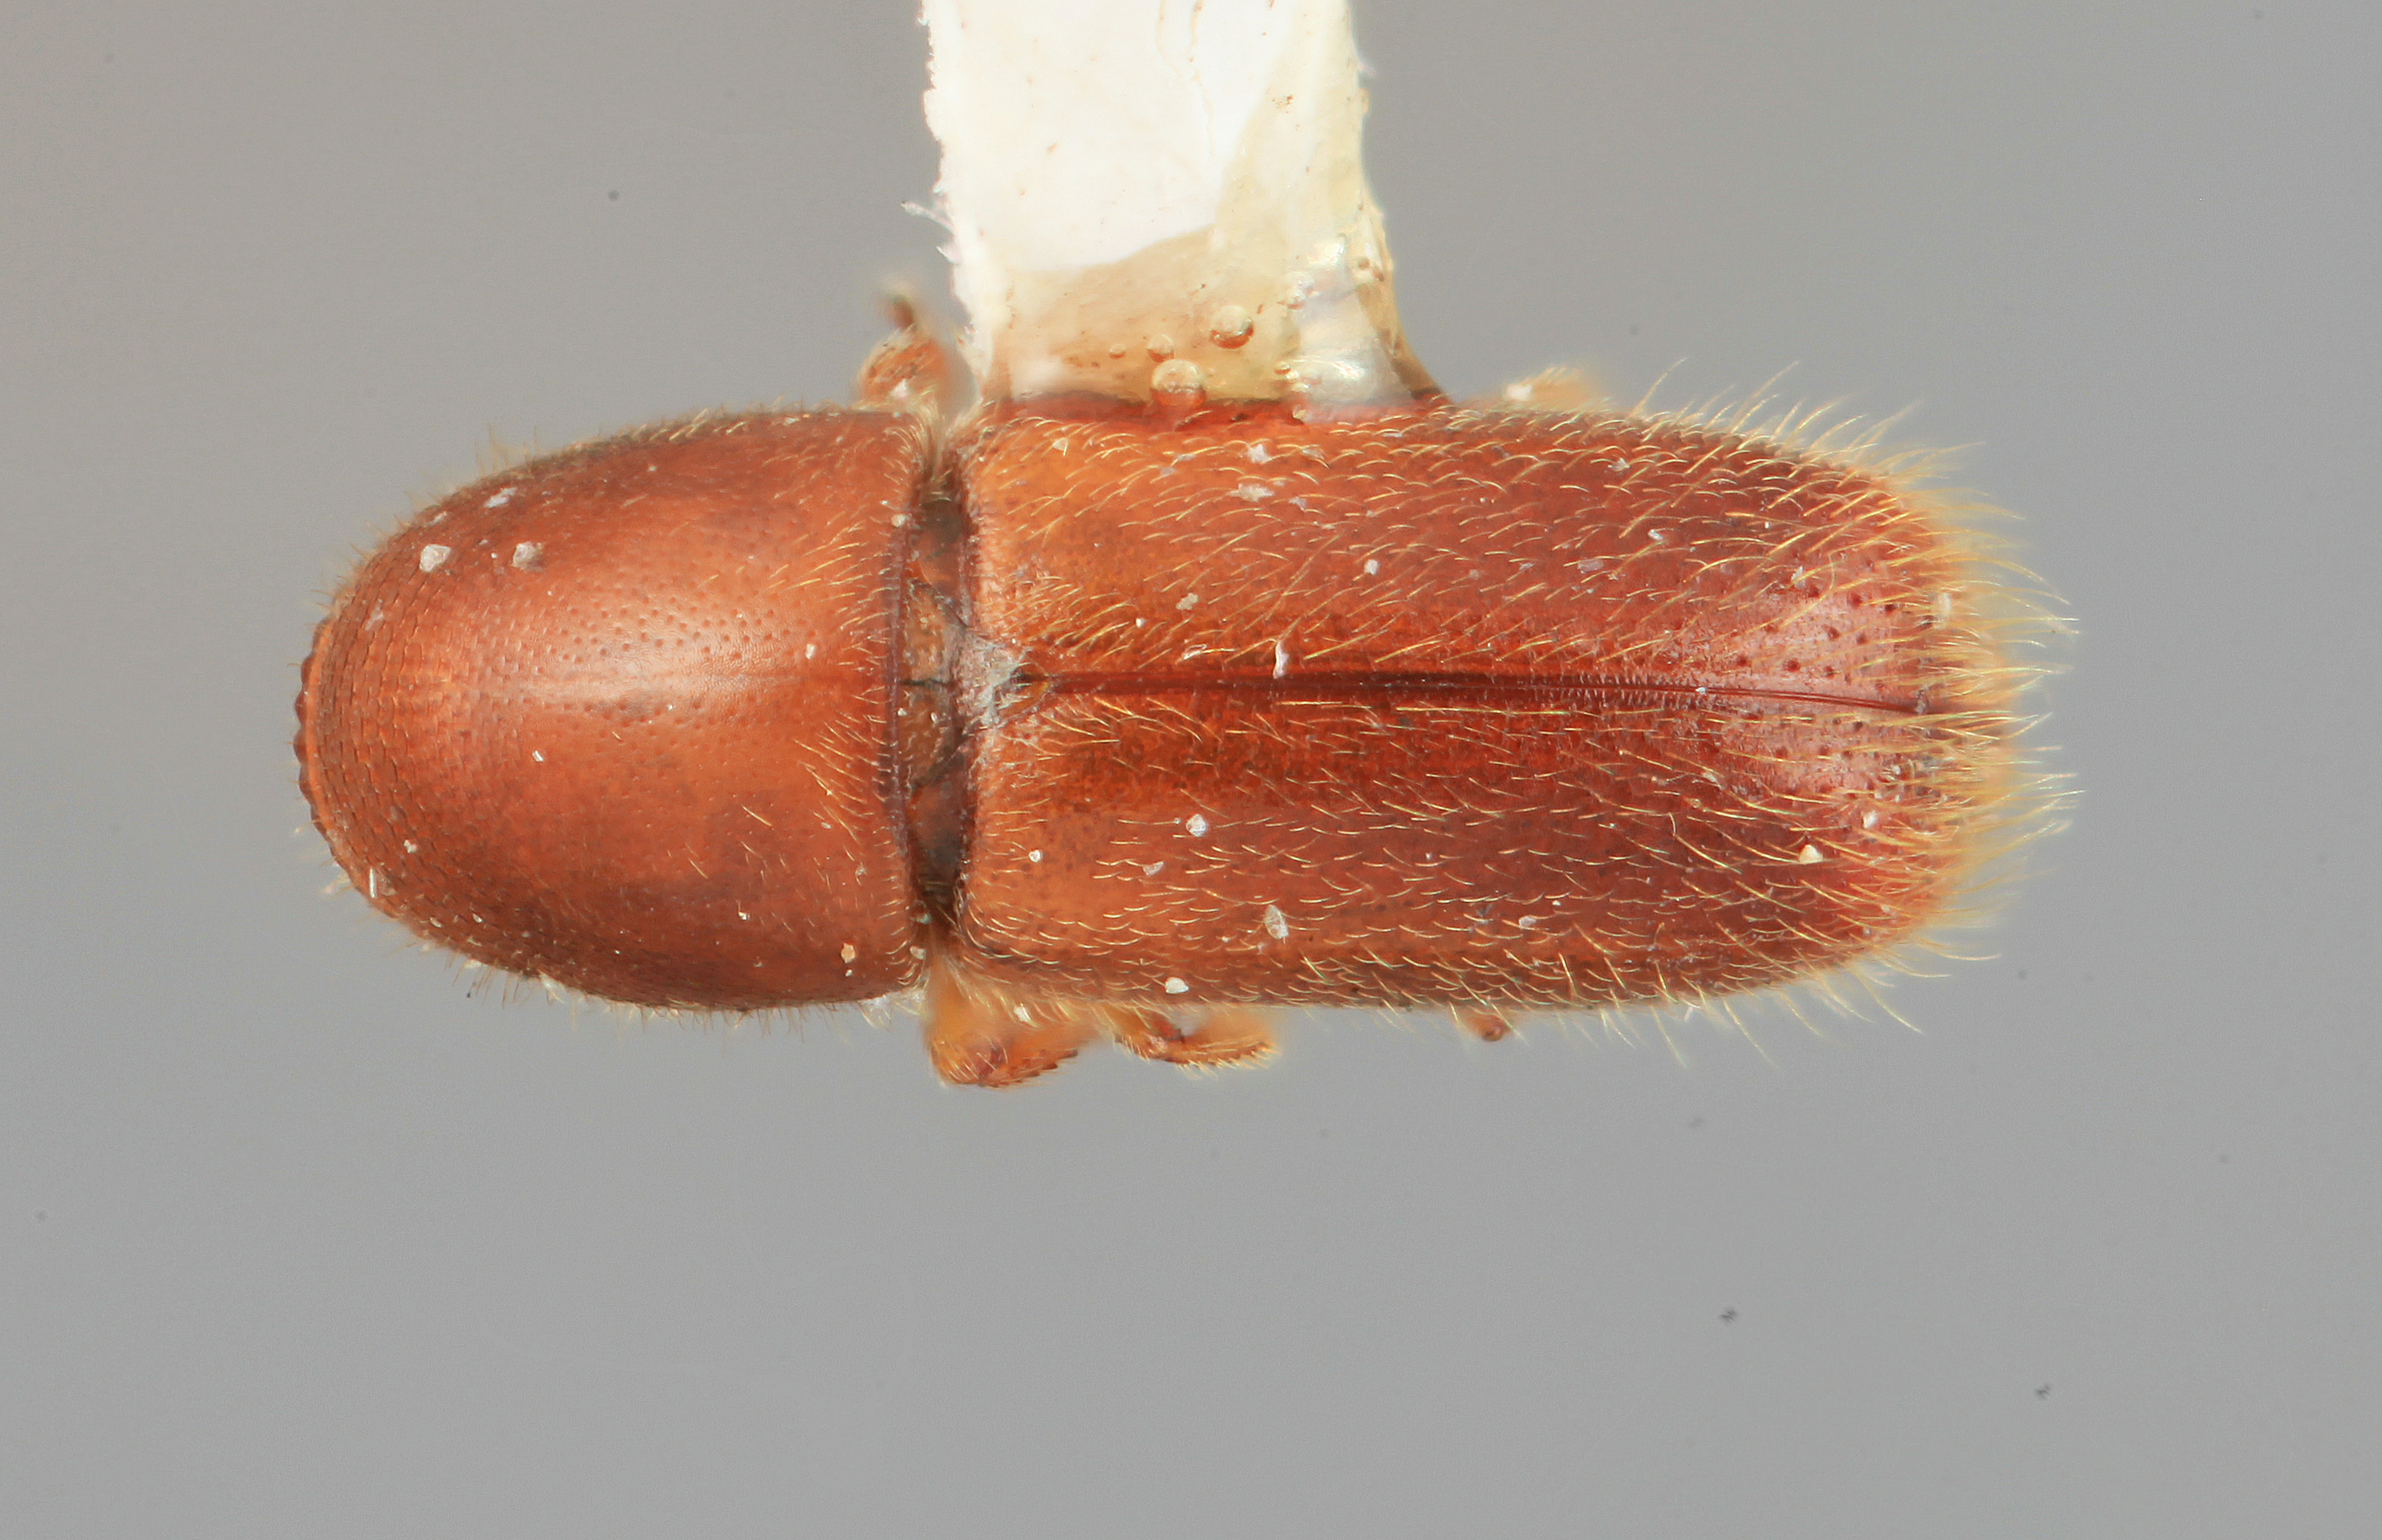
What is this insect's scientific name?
Gnathotrichus obscurus
